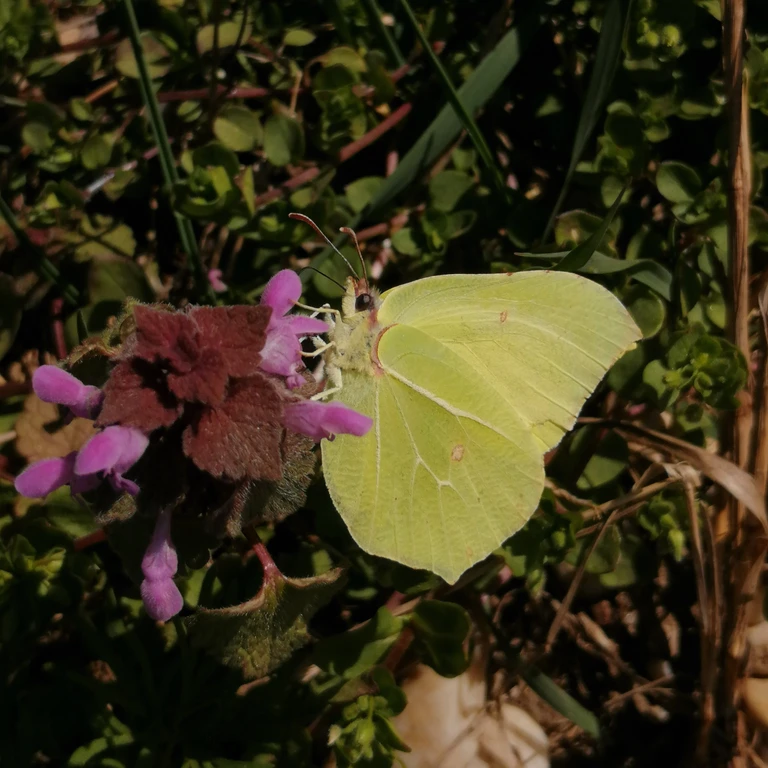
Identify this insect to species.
Gonepteryx rhamni
